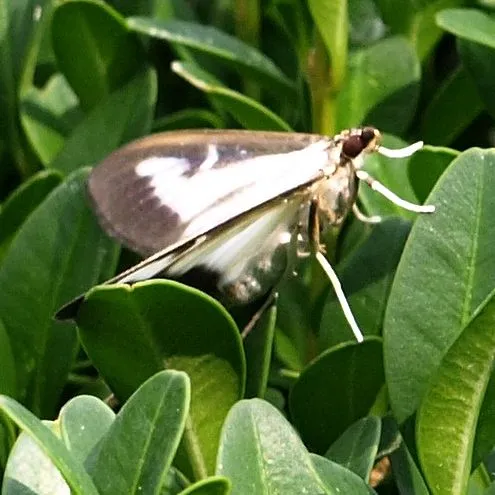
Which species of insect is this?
Cydalima perspectalis
